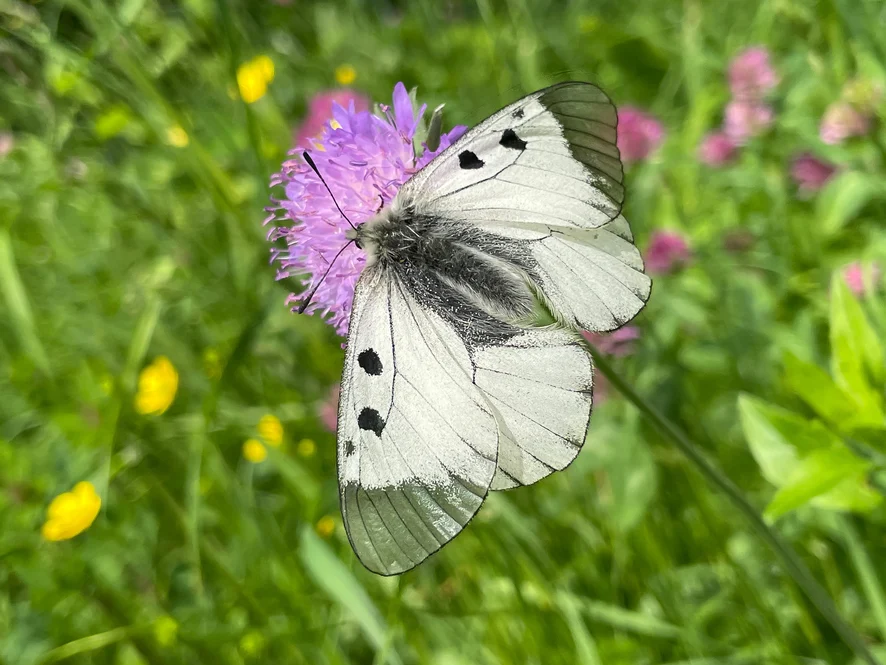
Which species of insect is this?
Parnassius mnemosyne
